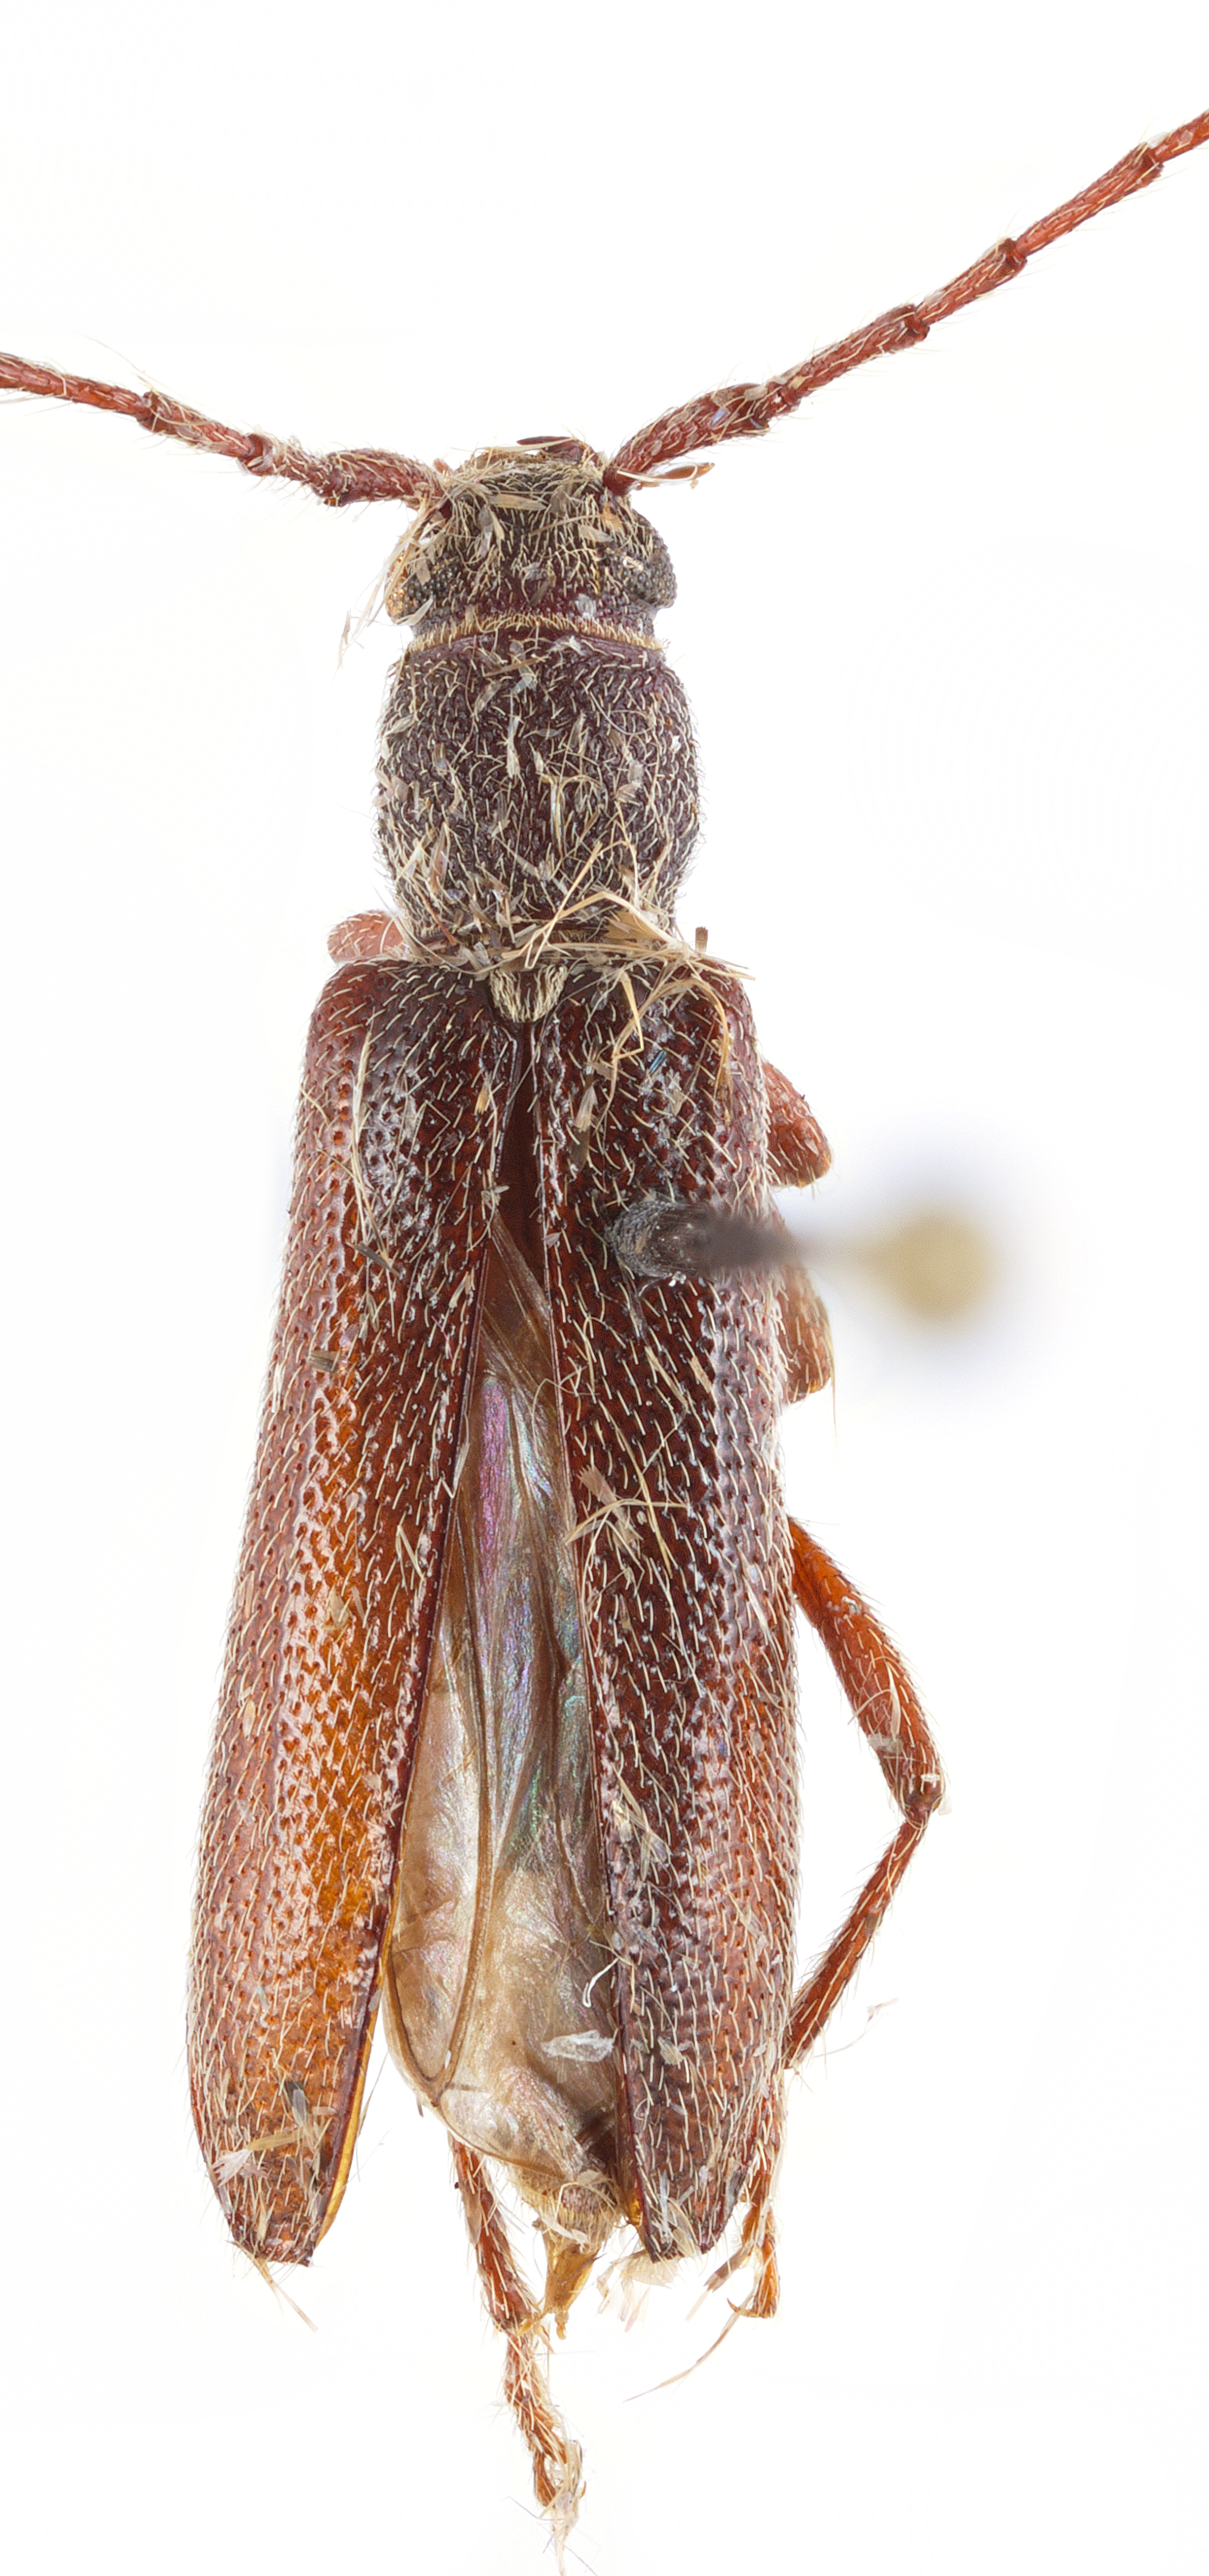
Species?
Micranoplium unicolor
